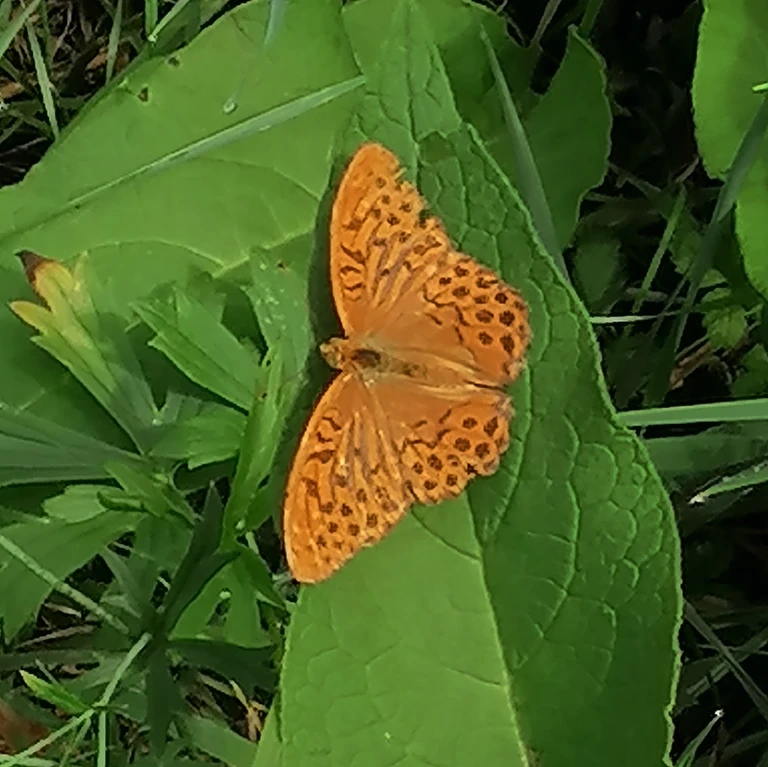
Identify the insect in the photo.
Argynnis paphia
